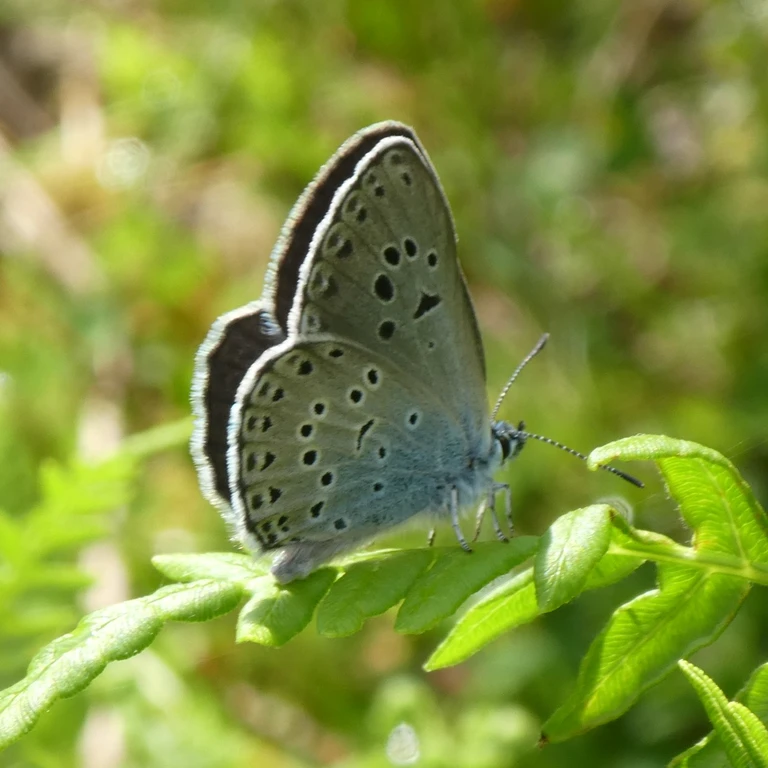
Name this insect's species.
Phengaris arion (also Maculinea arion)
